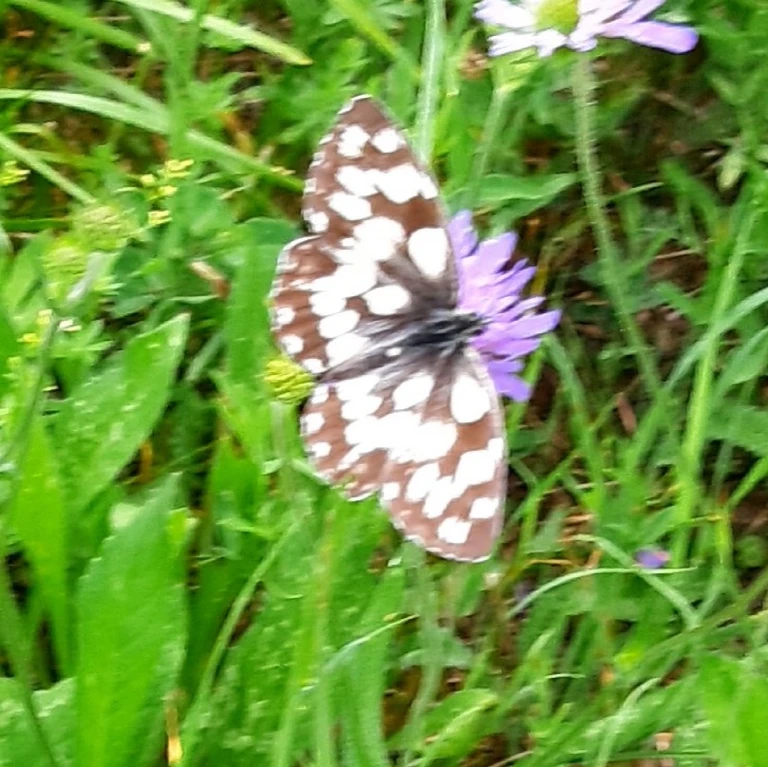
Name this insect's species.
Melanargia galathea
